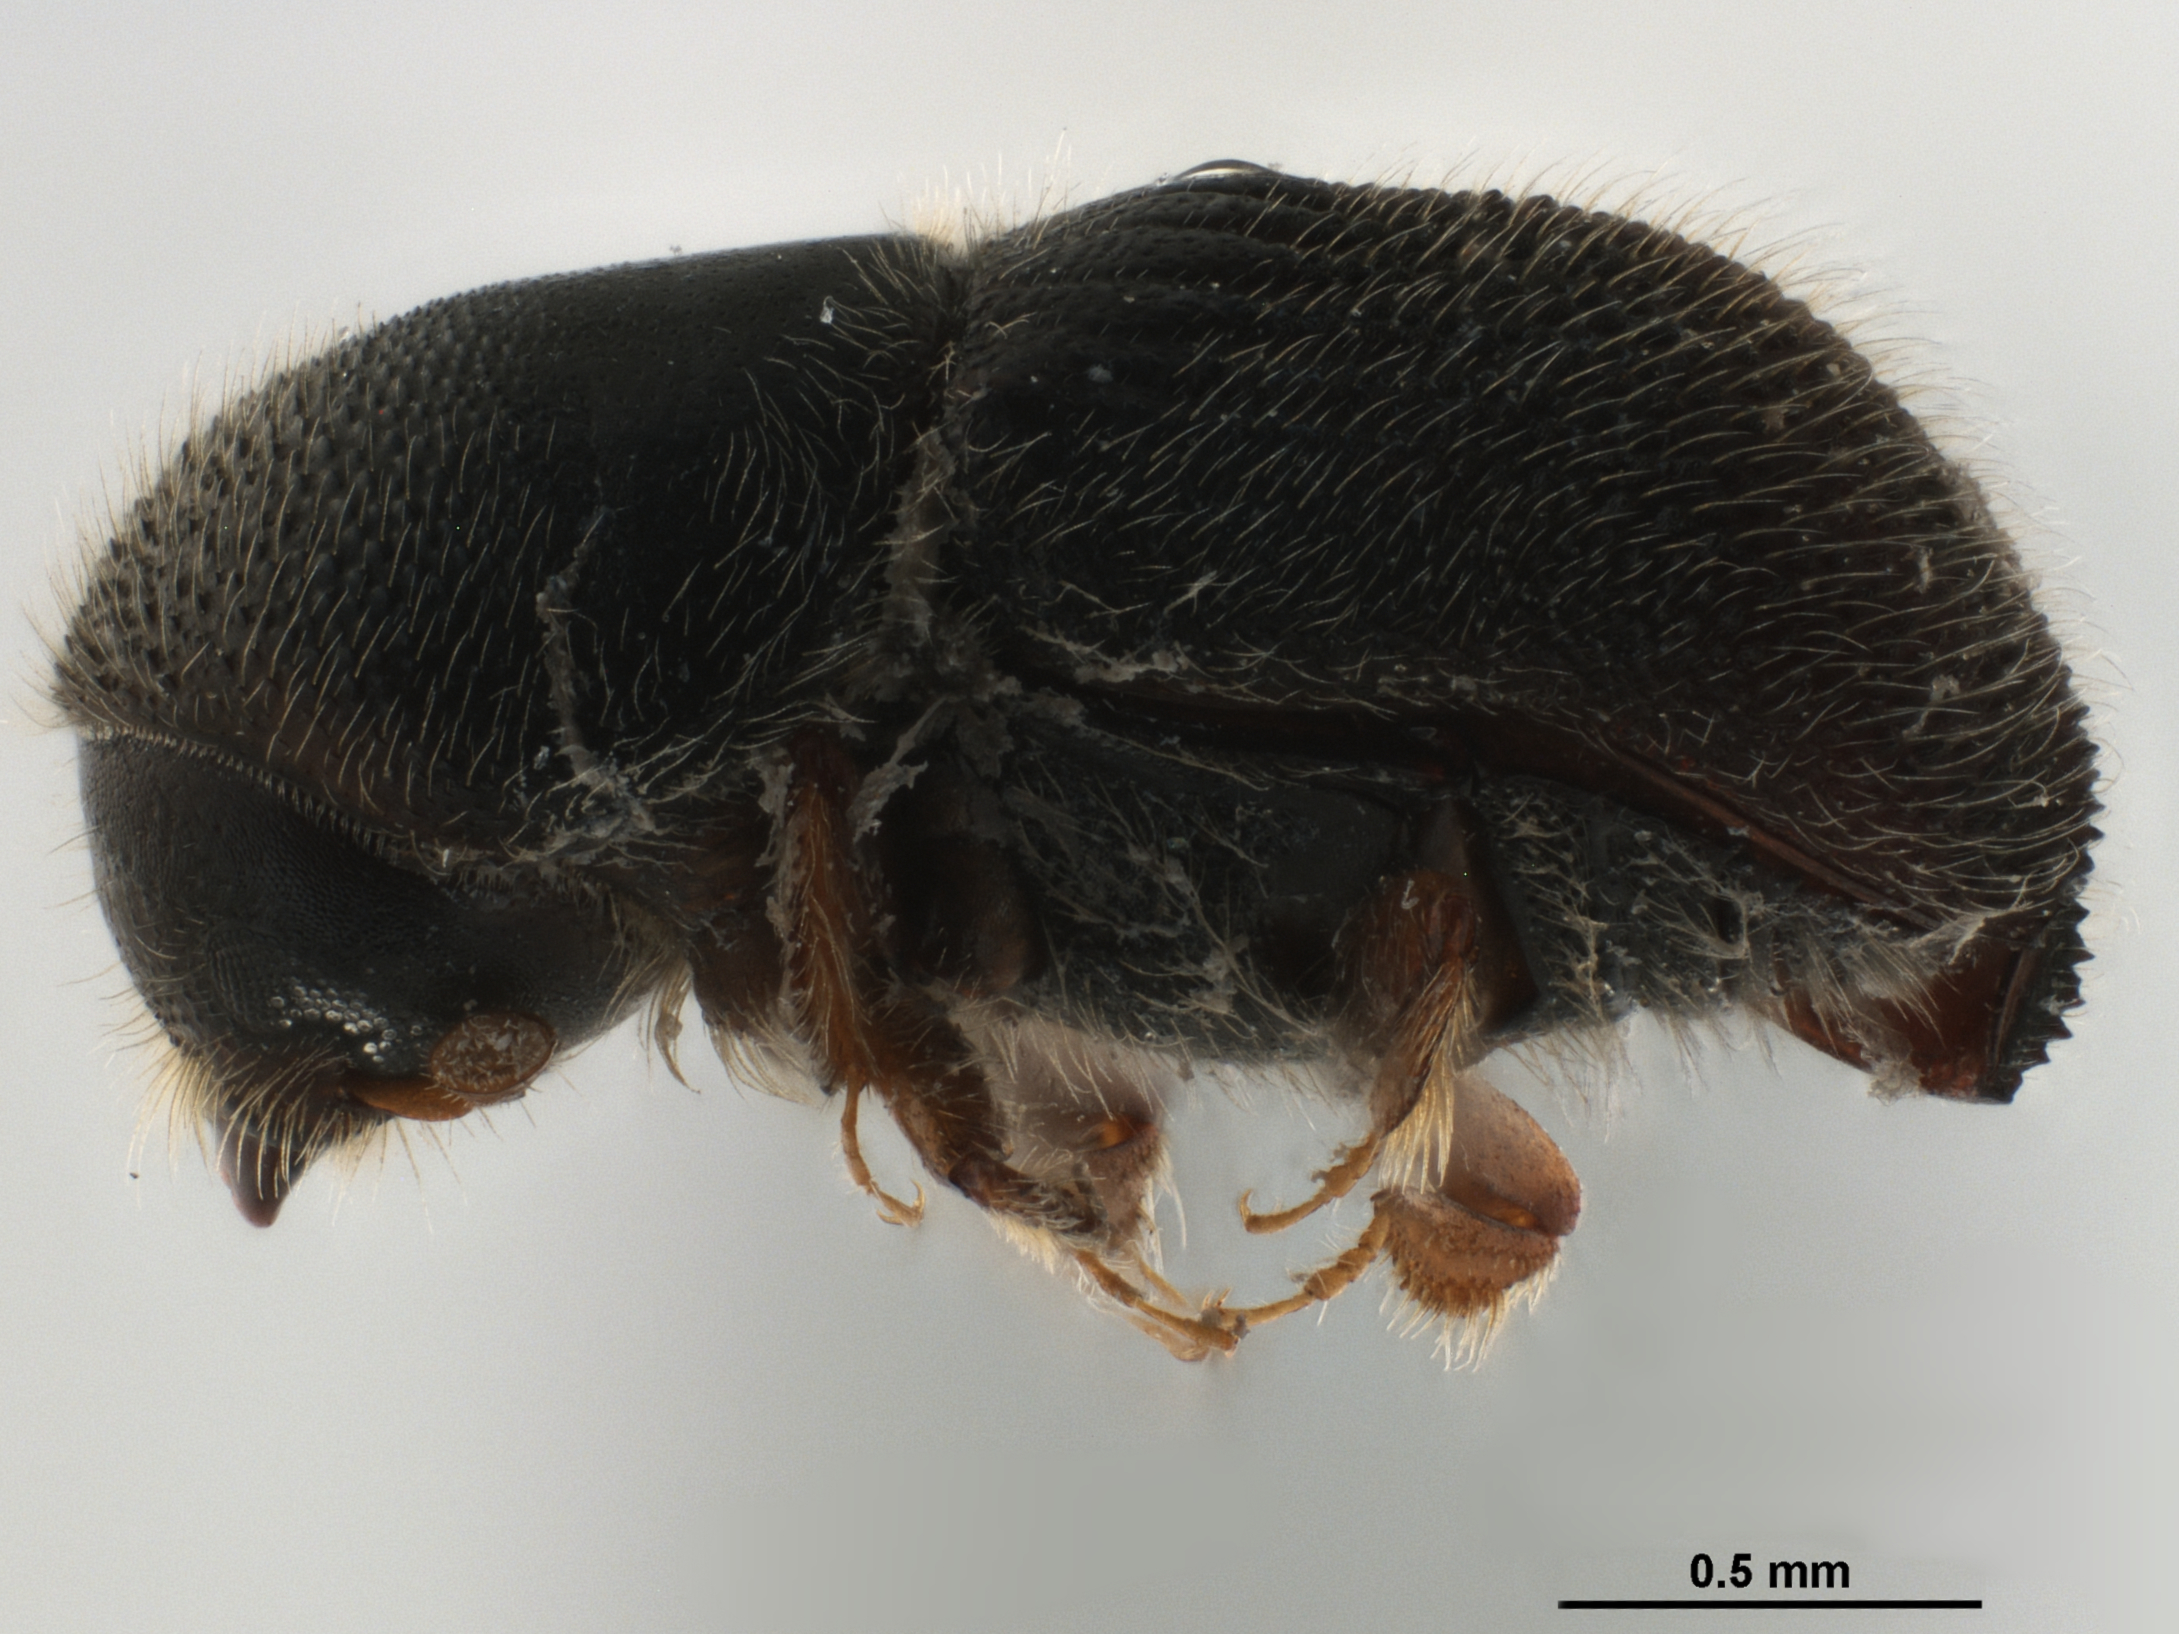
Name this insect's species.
Arixyleborus puberulus
